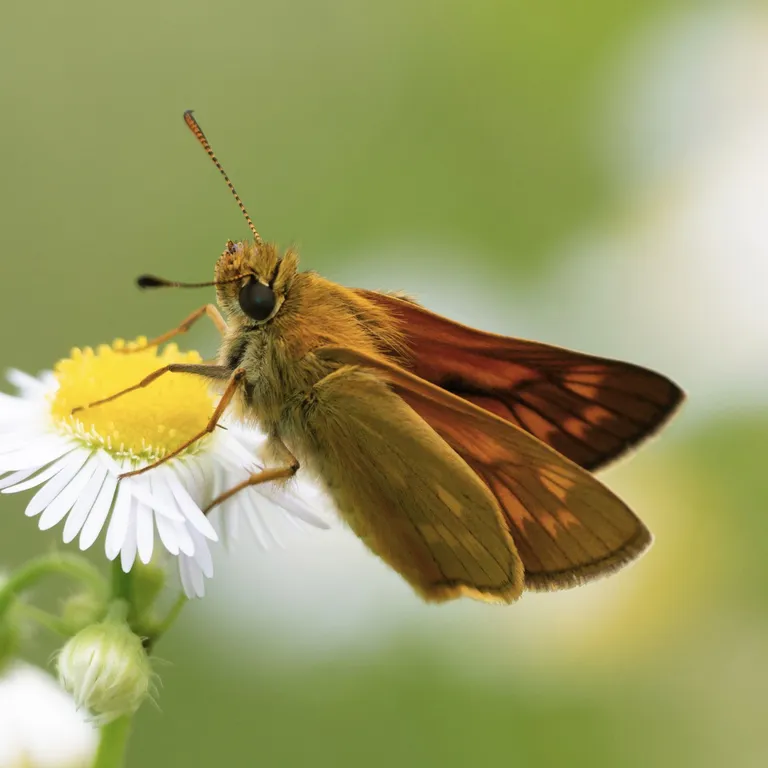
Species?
Ochlodes sylvanus (also Ochlodes venata)
